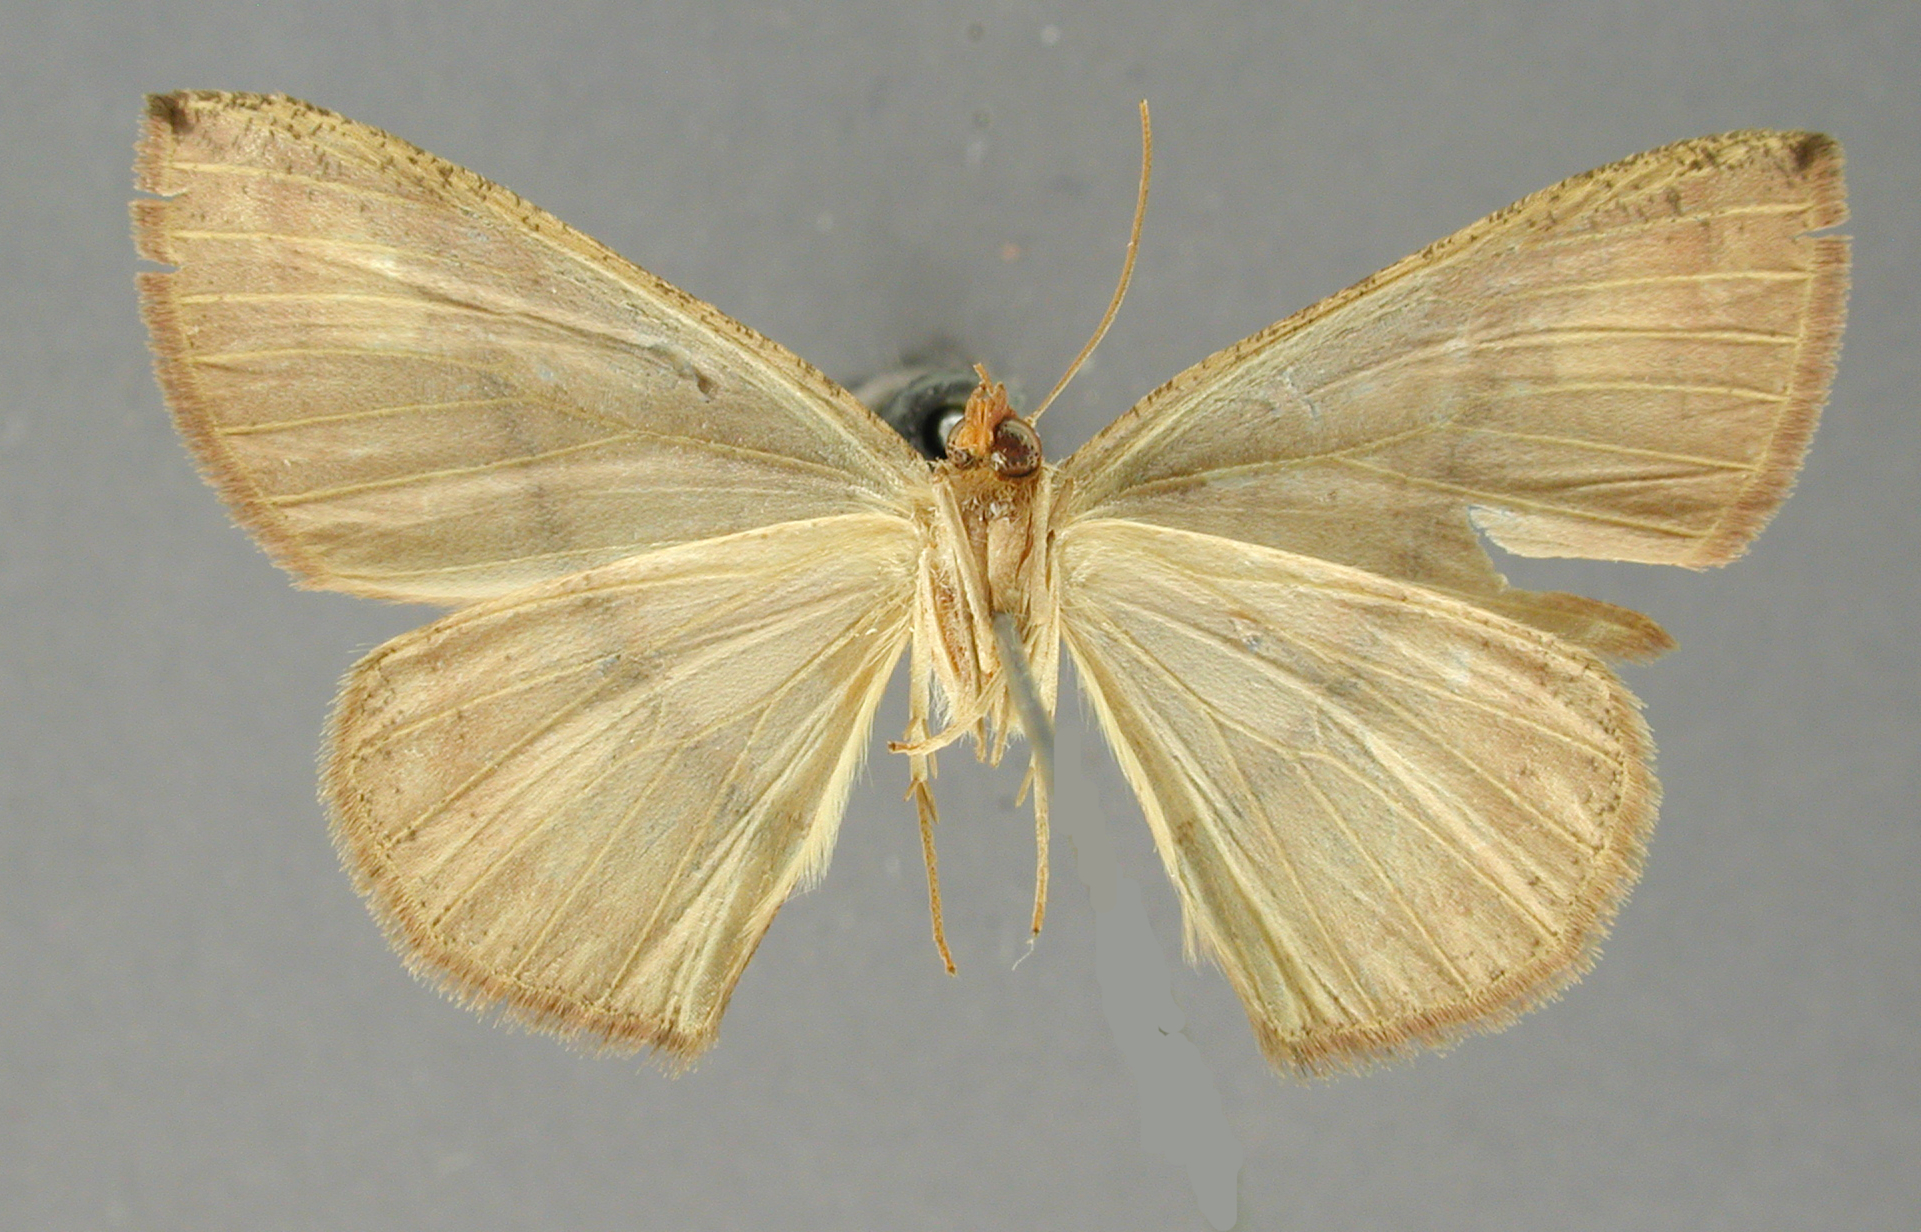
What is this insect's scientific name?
Oenoptila laudata
